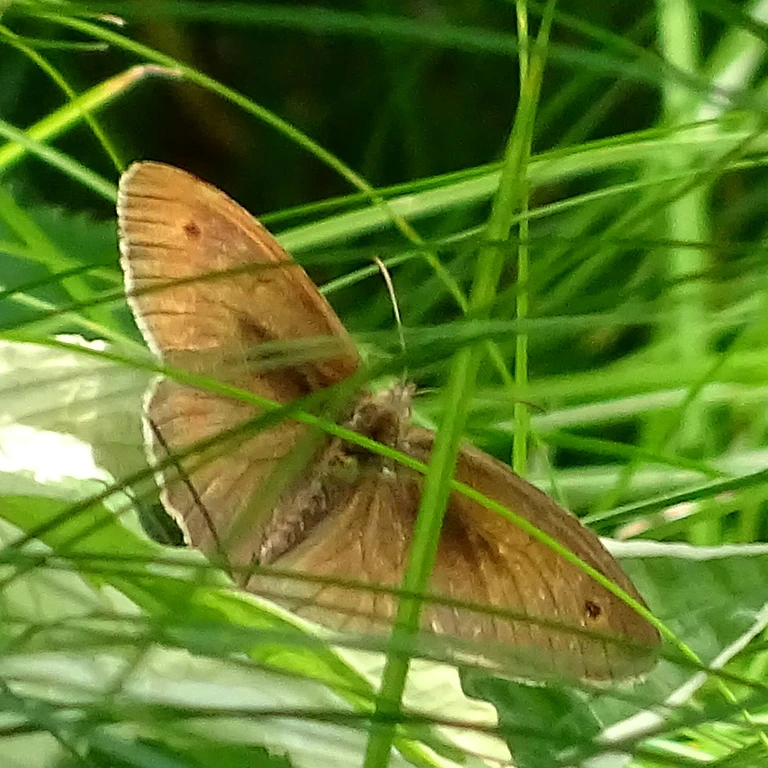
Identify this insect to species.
Maniola jurtina
